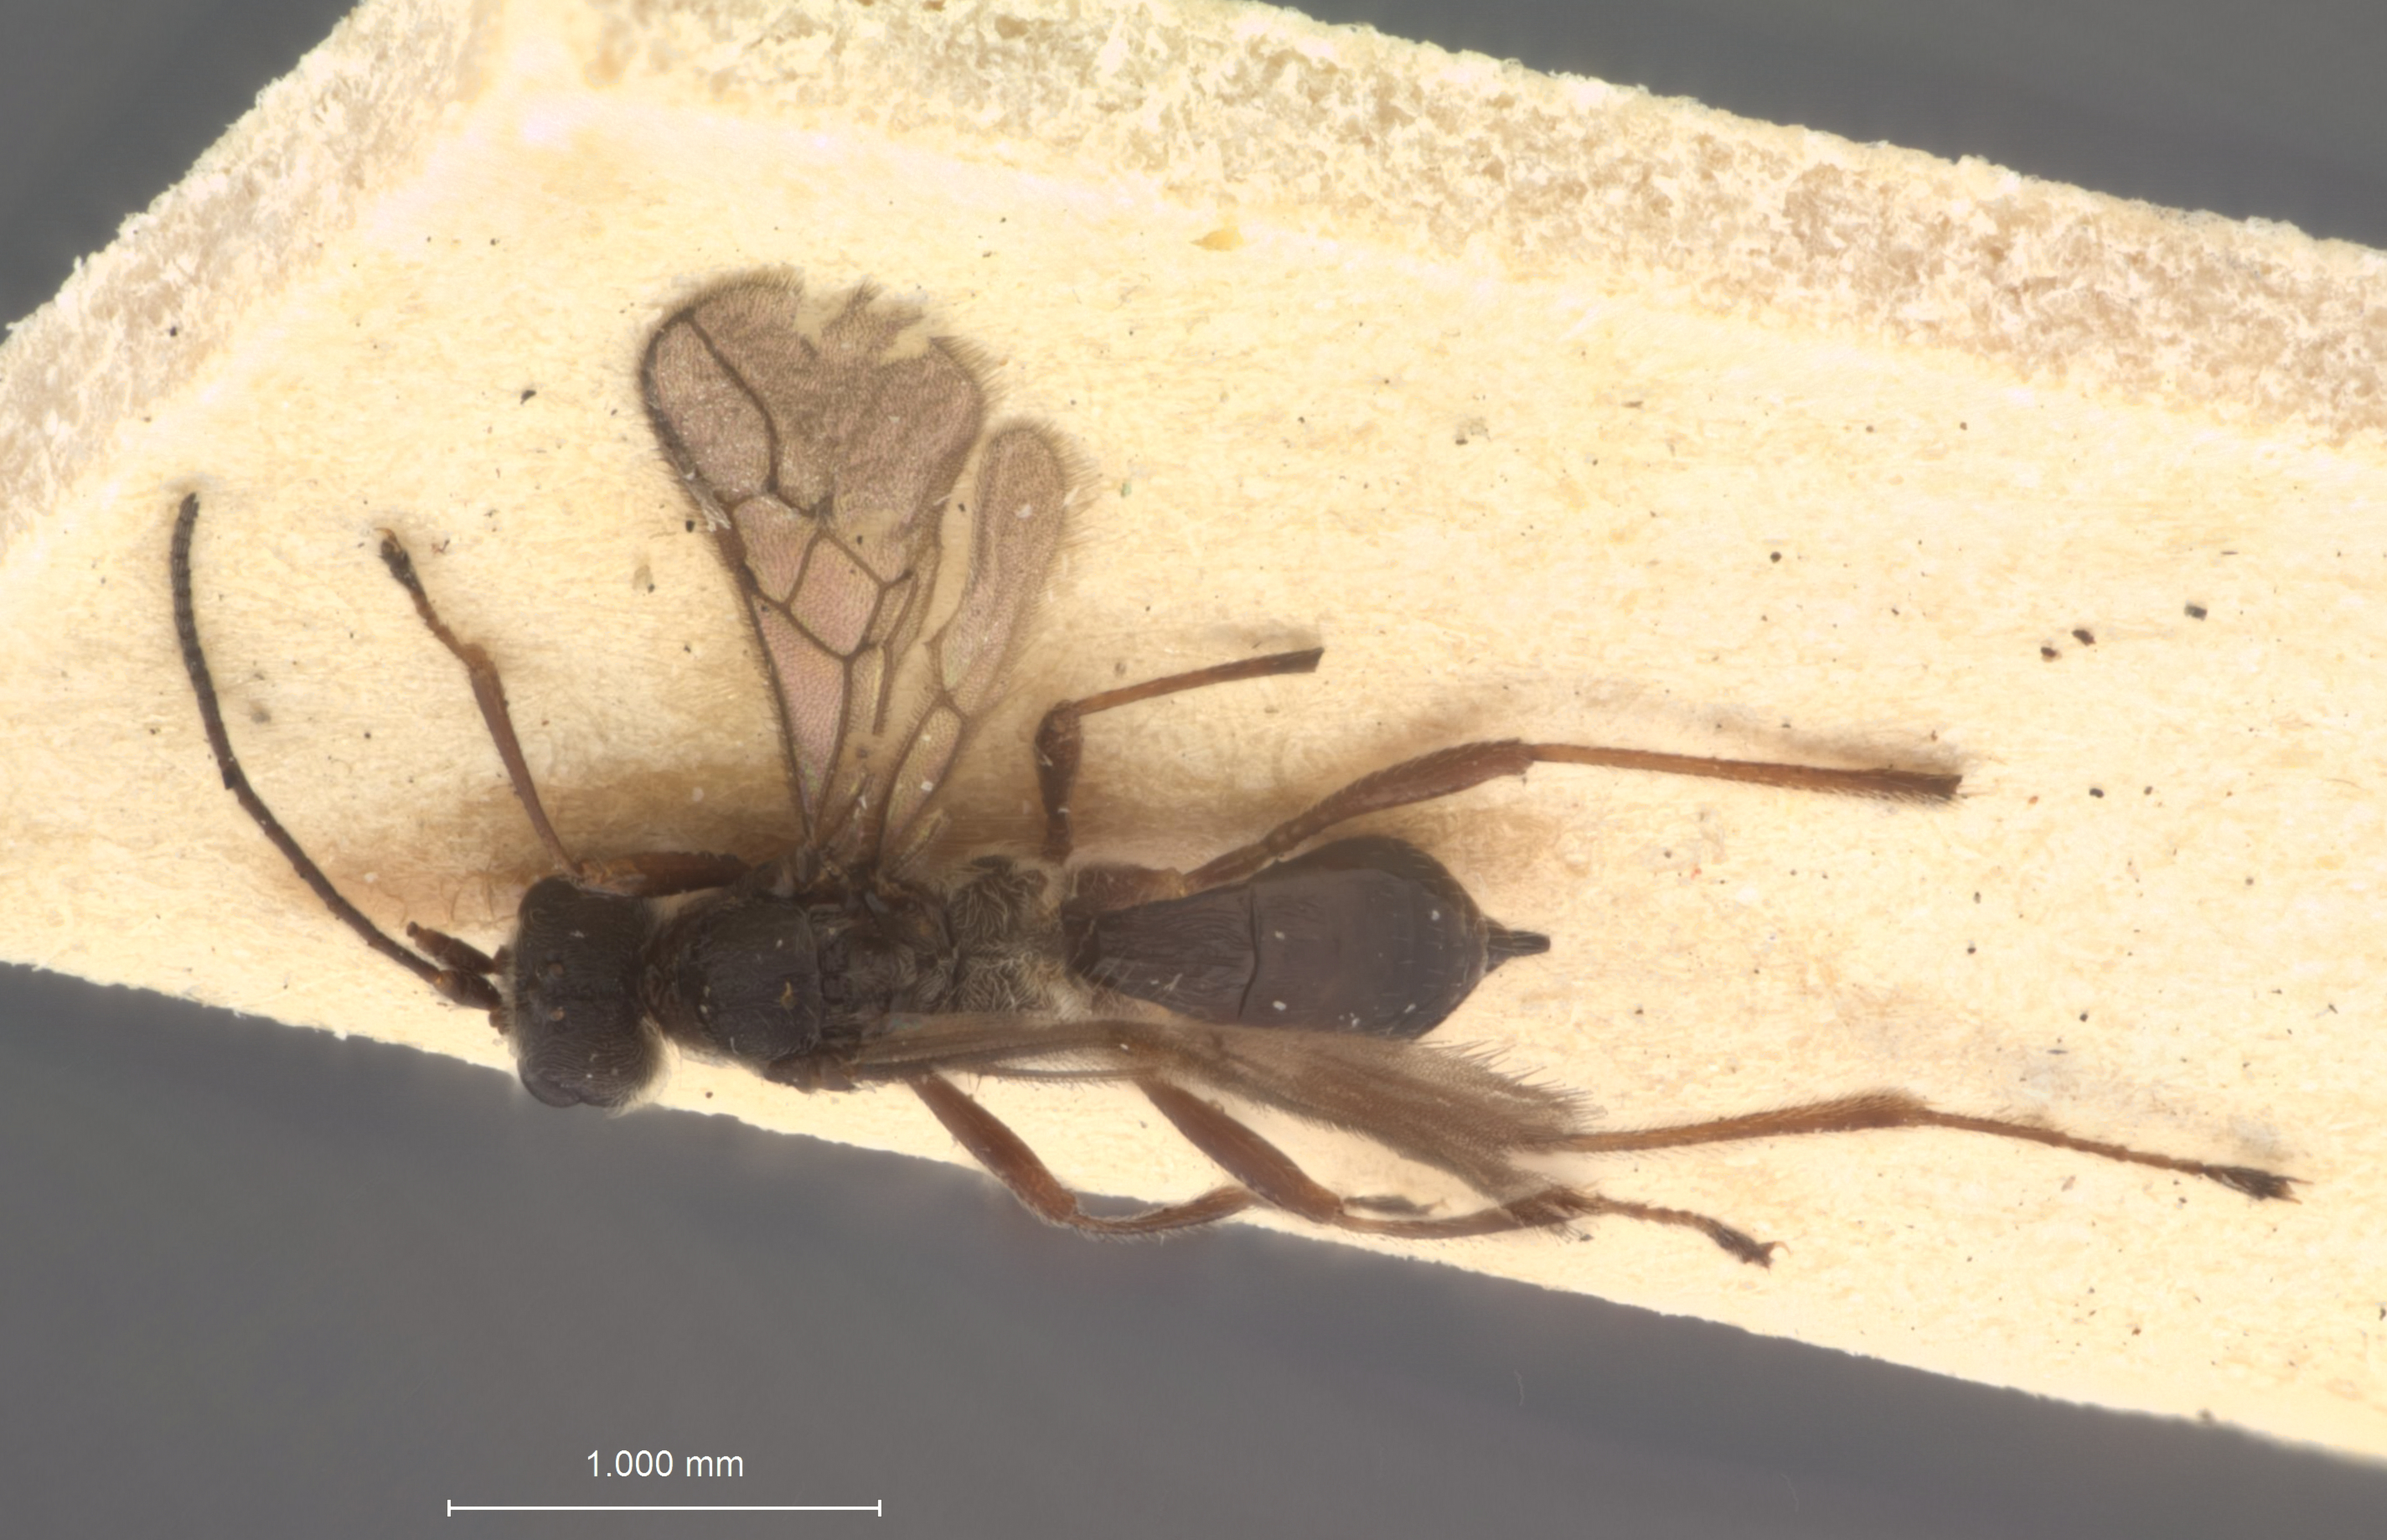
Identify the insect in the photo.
Chorebus striola
